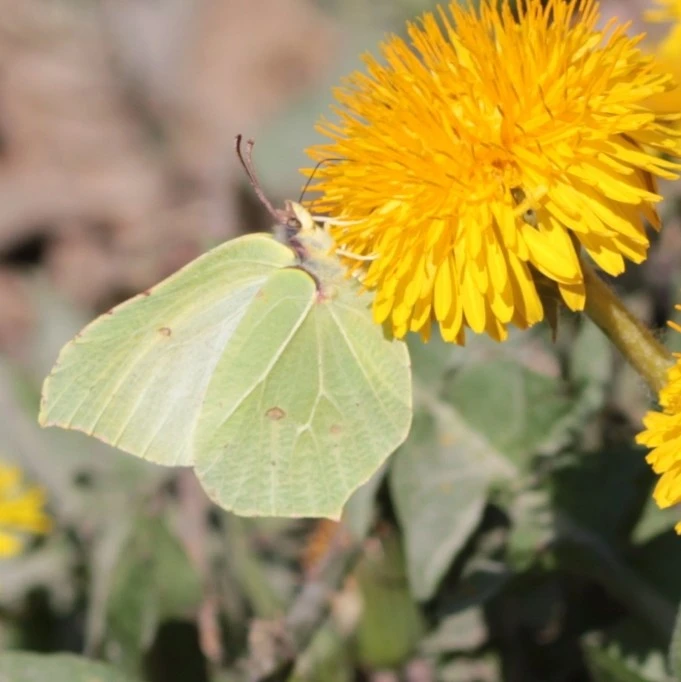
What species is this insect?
Gonepteryx rhamni
